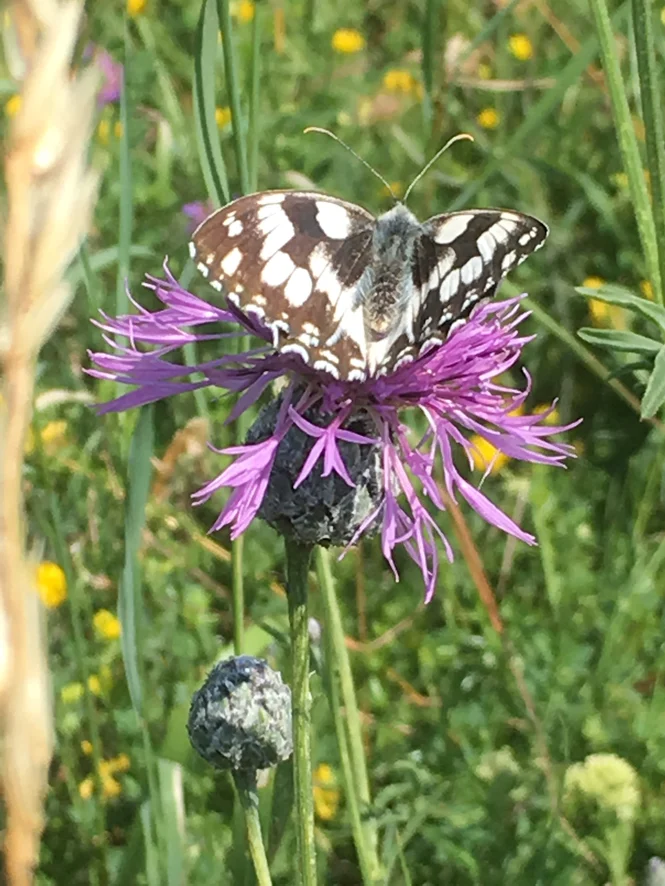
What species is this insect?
Melanargia galathea
